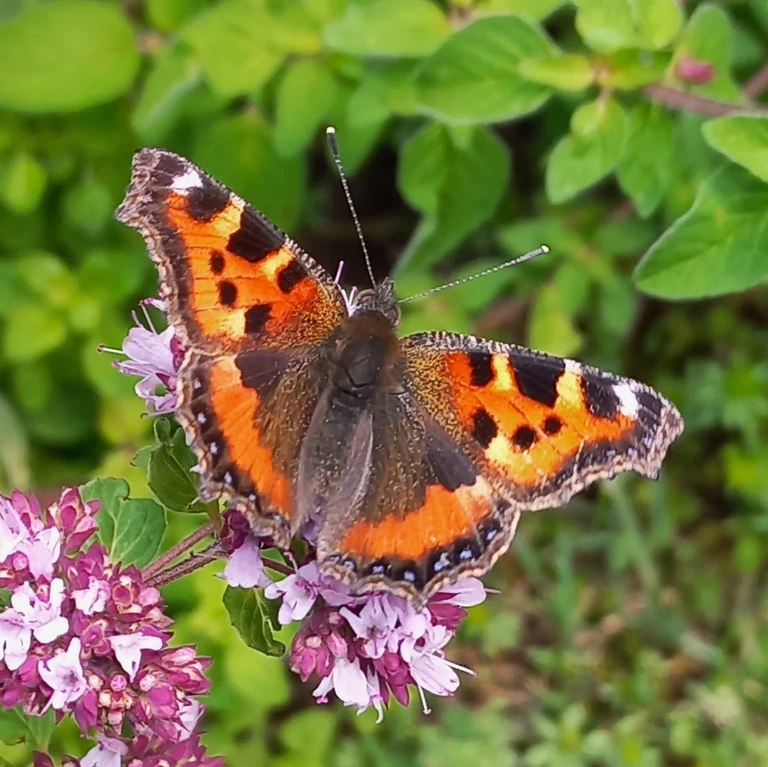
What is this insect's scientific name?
Aglais urticae
